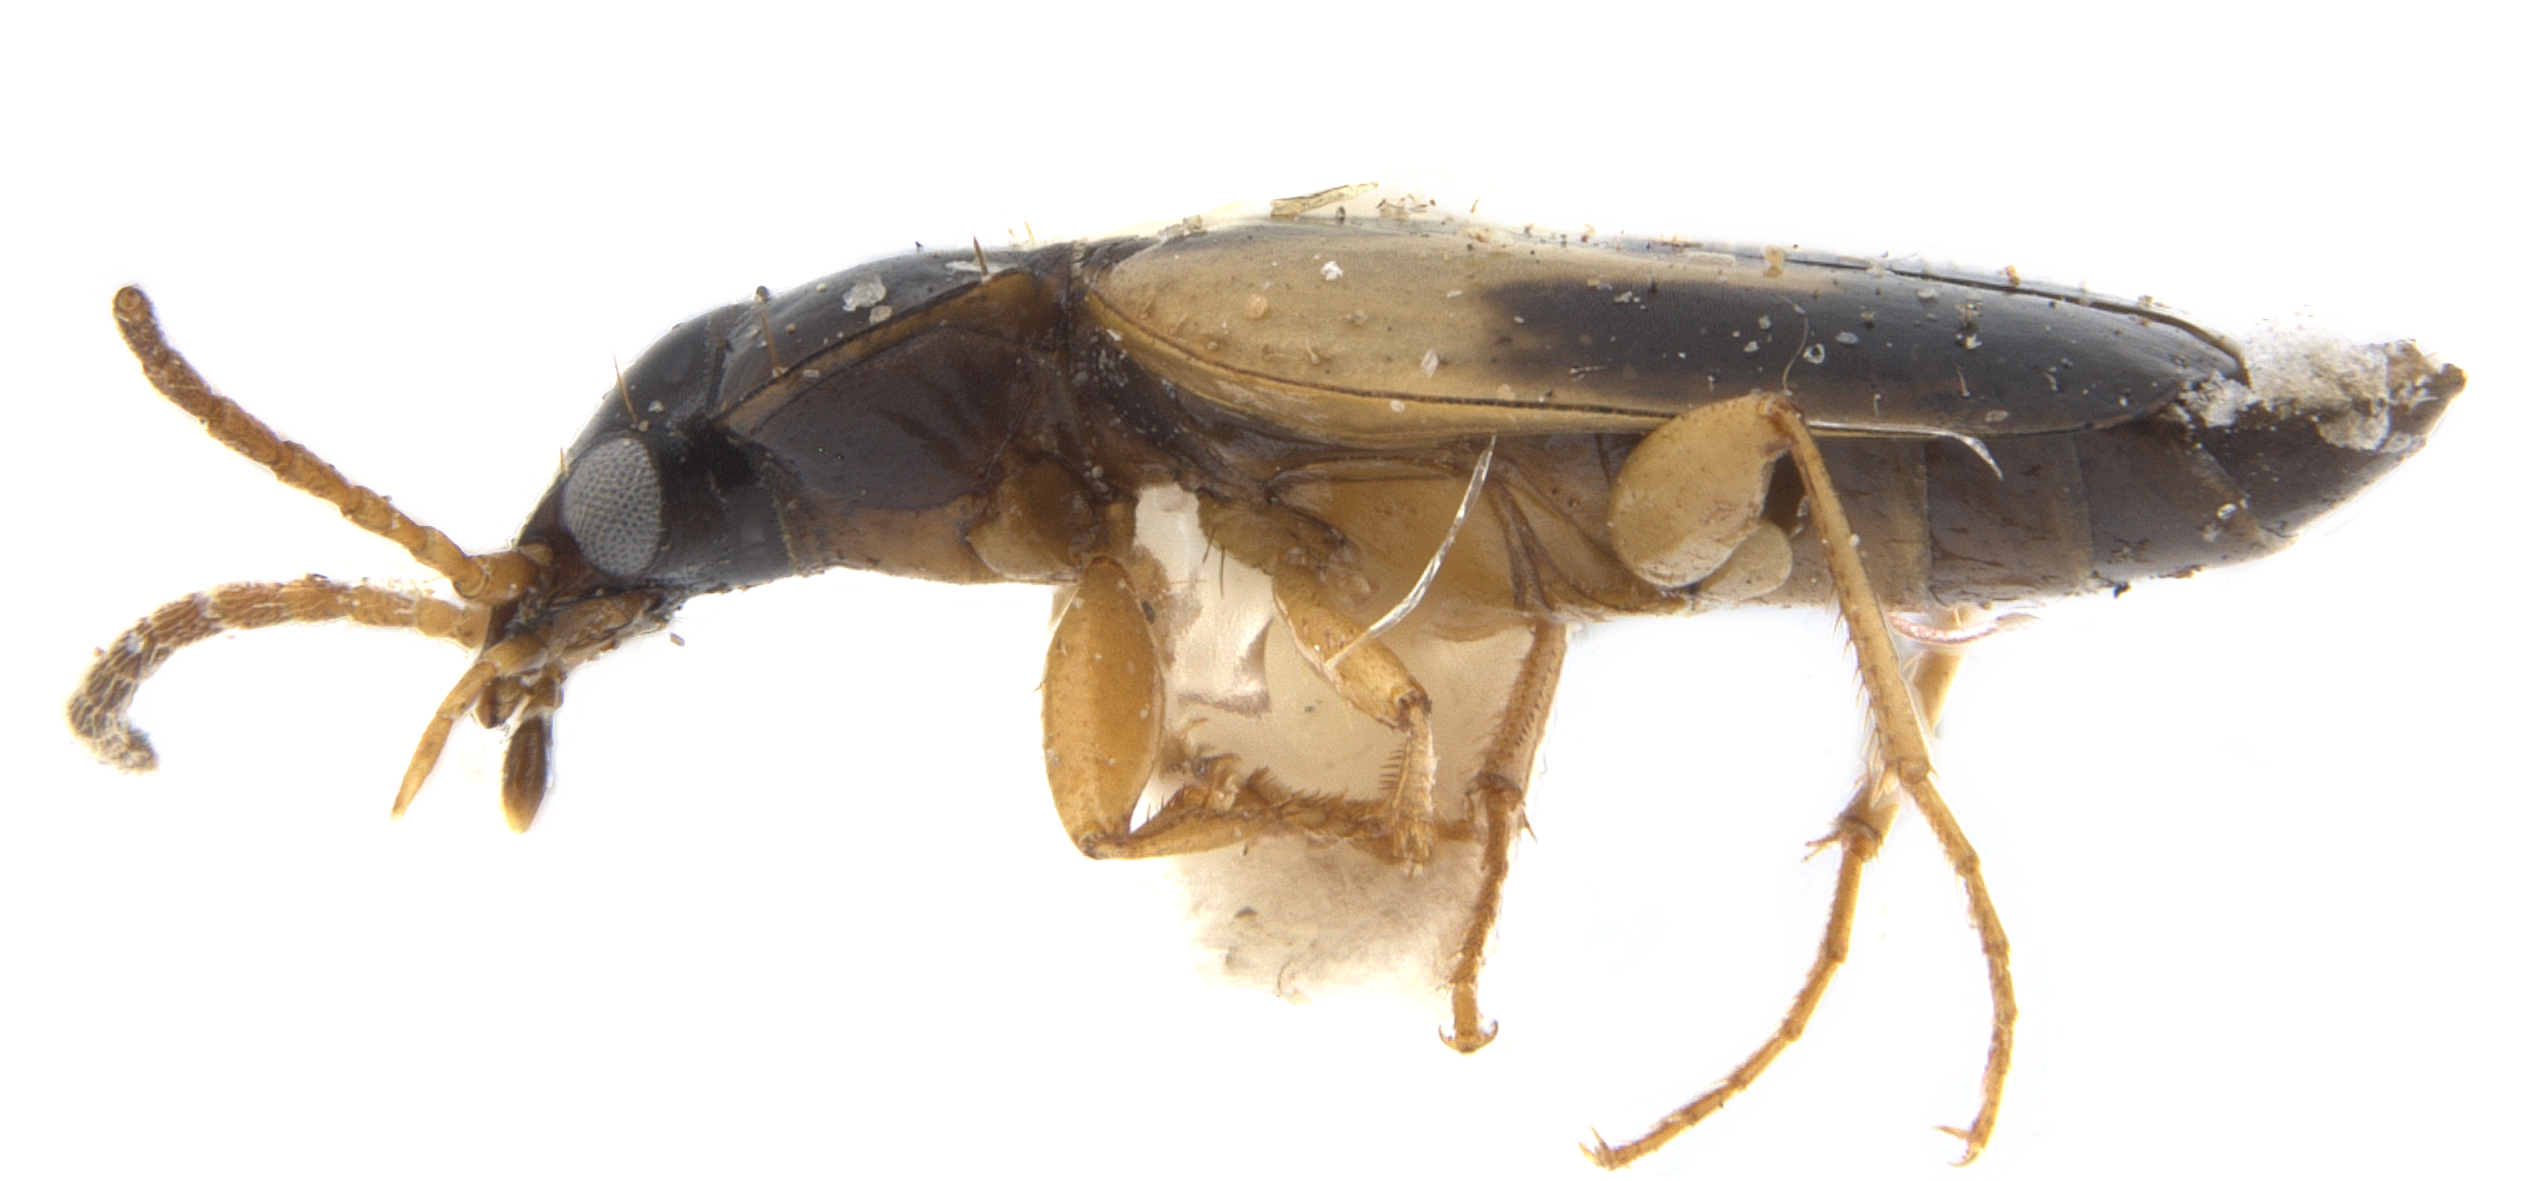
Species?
Axinopalpus biplagiatus
